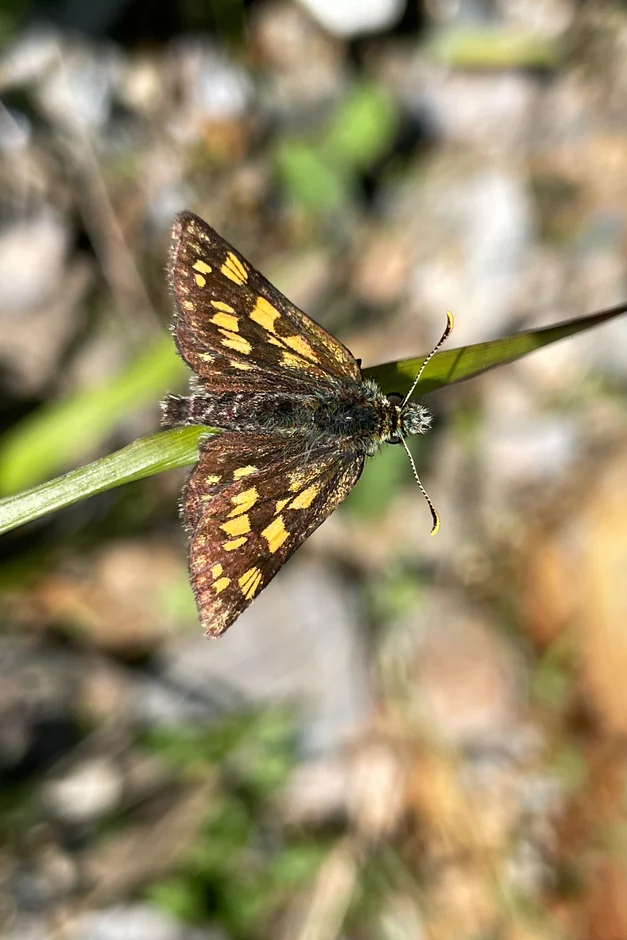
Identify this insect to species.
Carterocephalus palaemon
